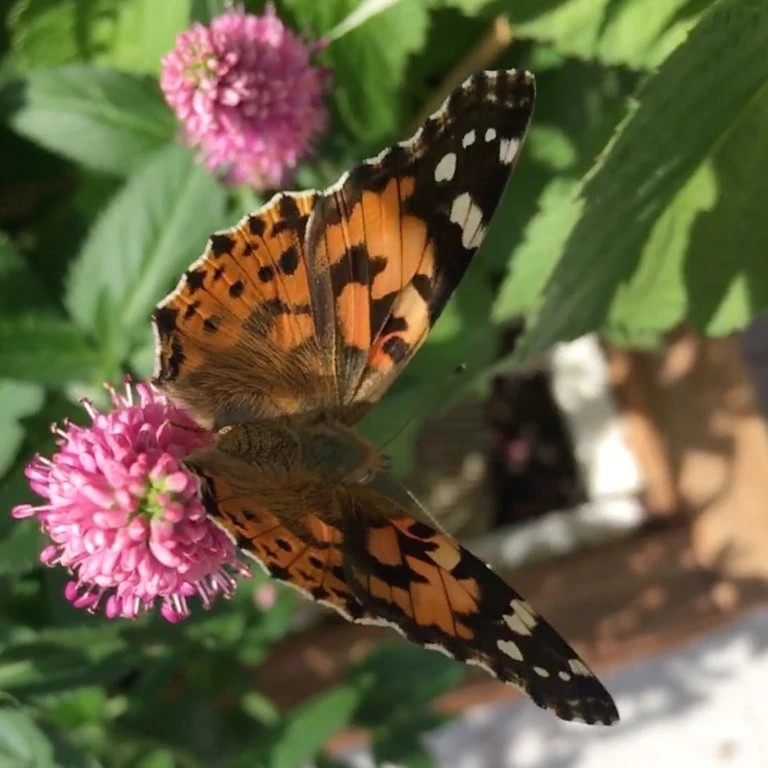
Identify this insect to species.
Vanessa cardui
